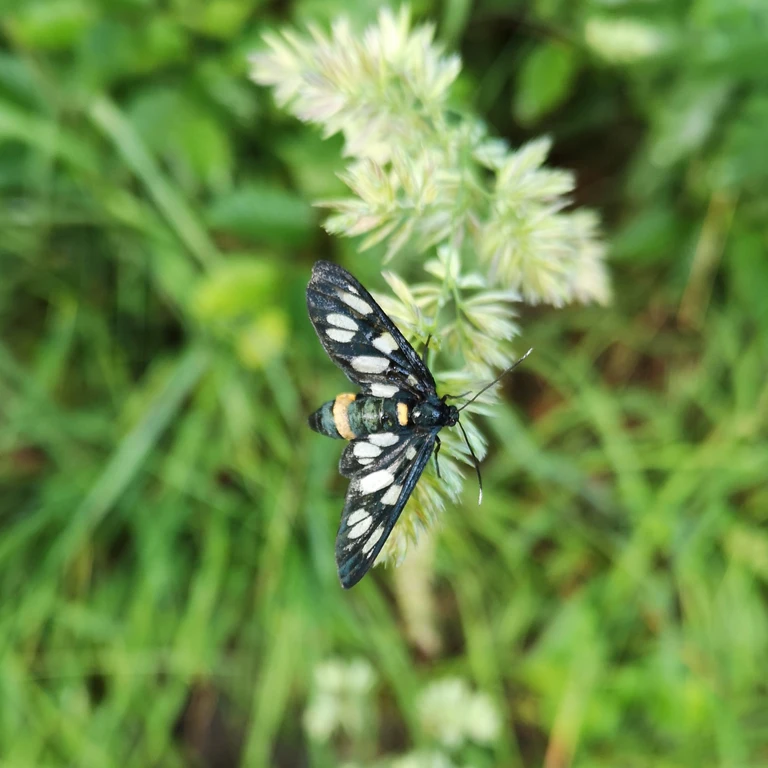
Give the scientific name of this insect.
Amata phegea
